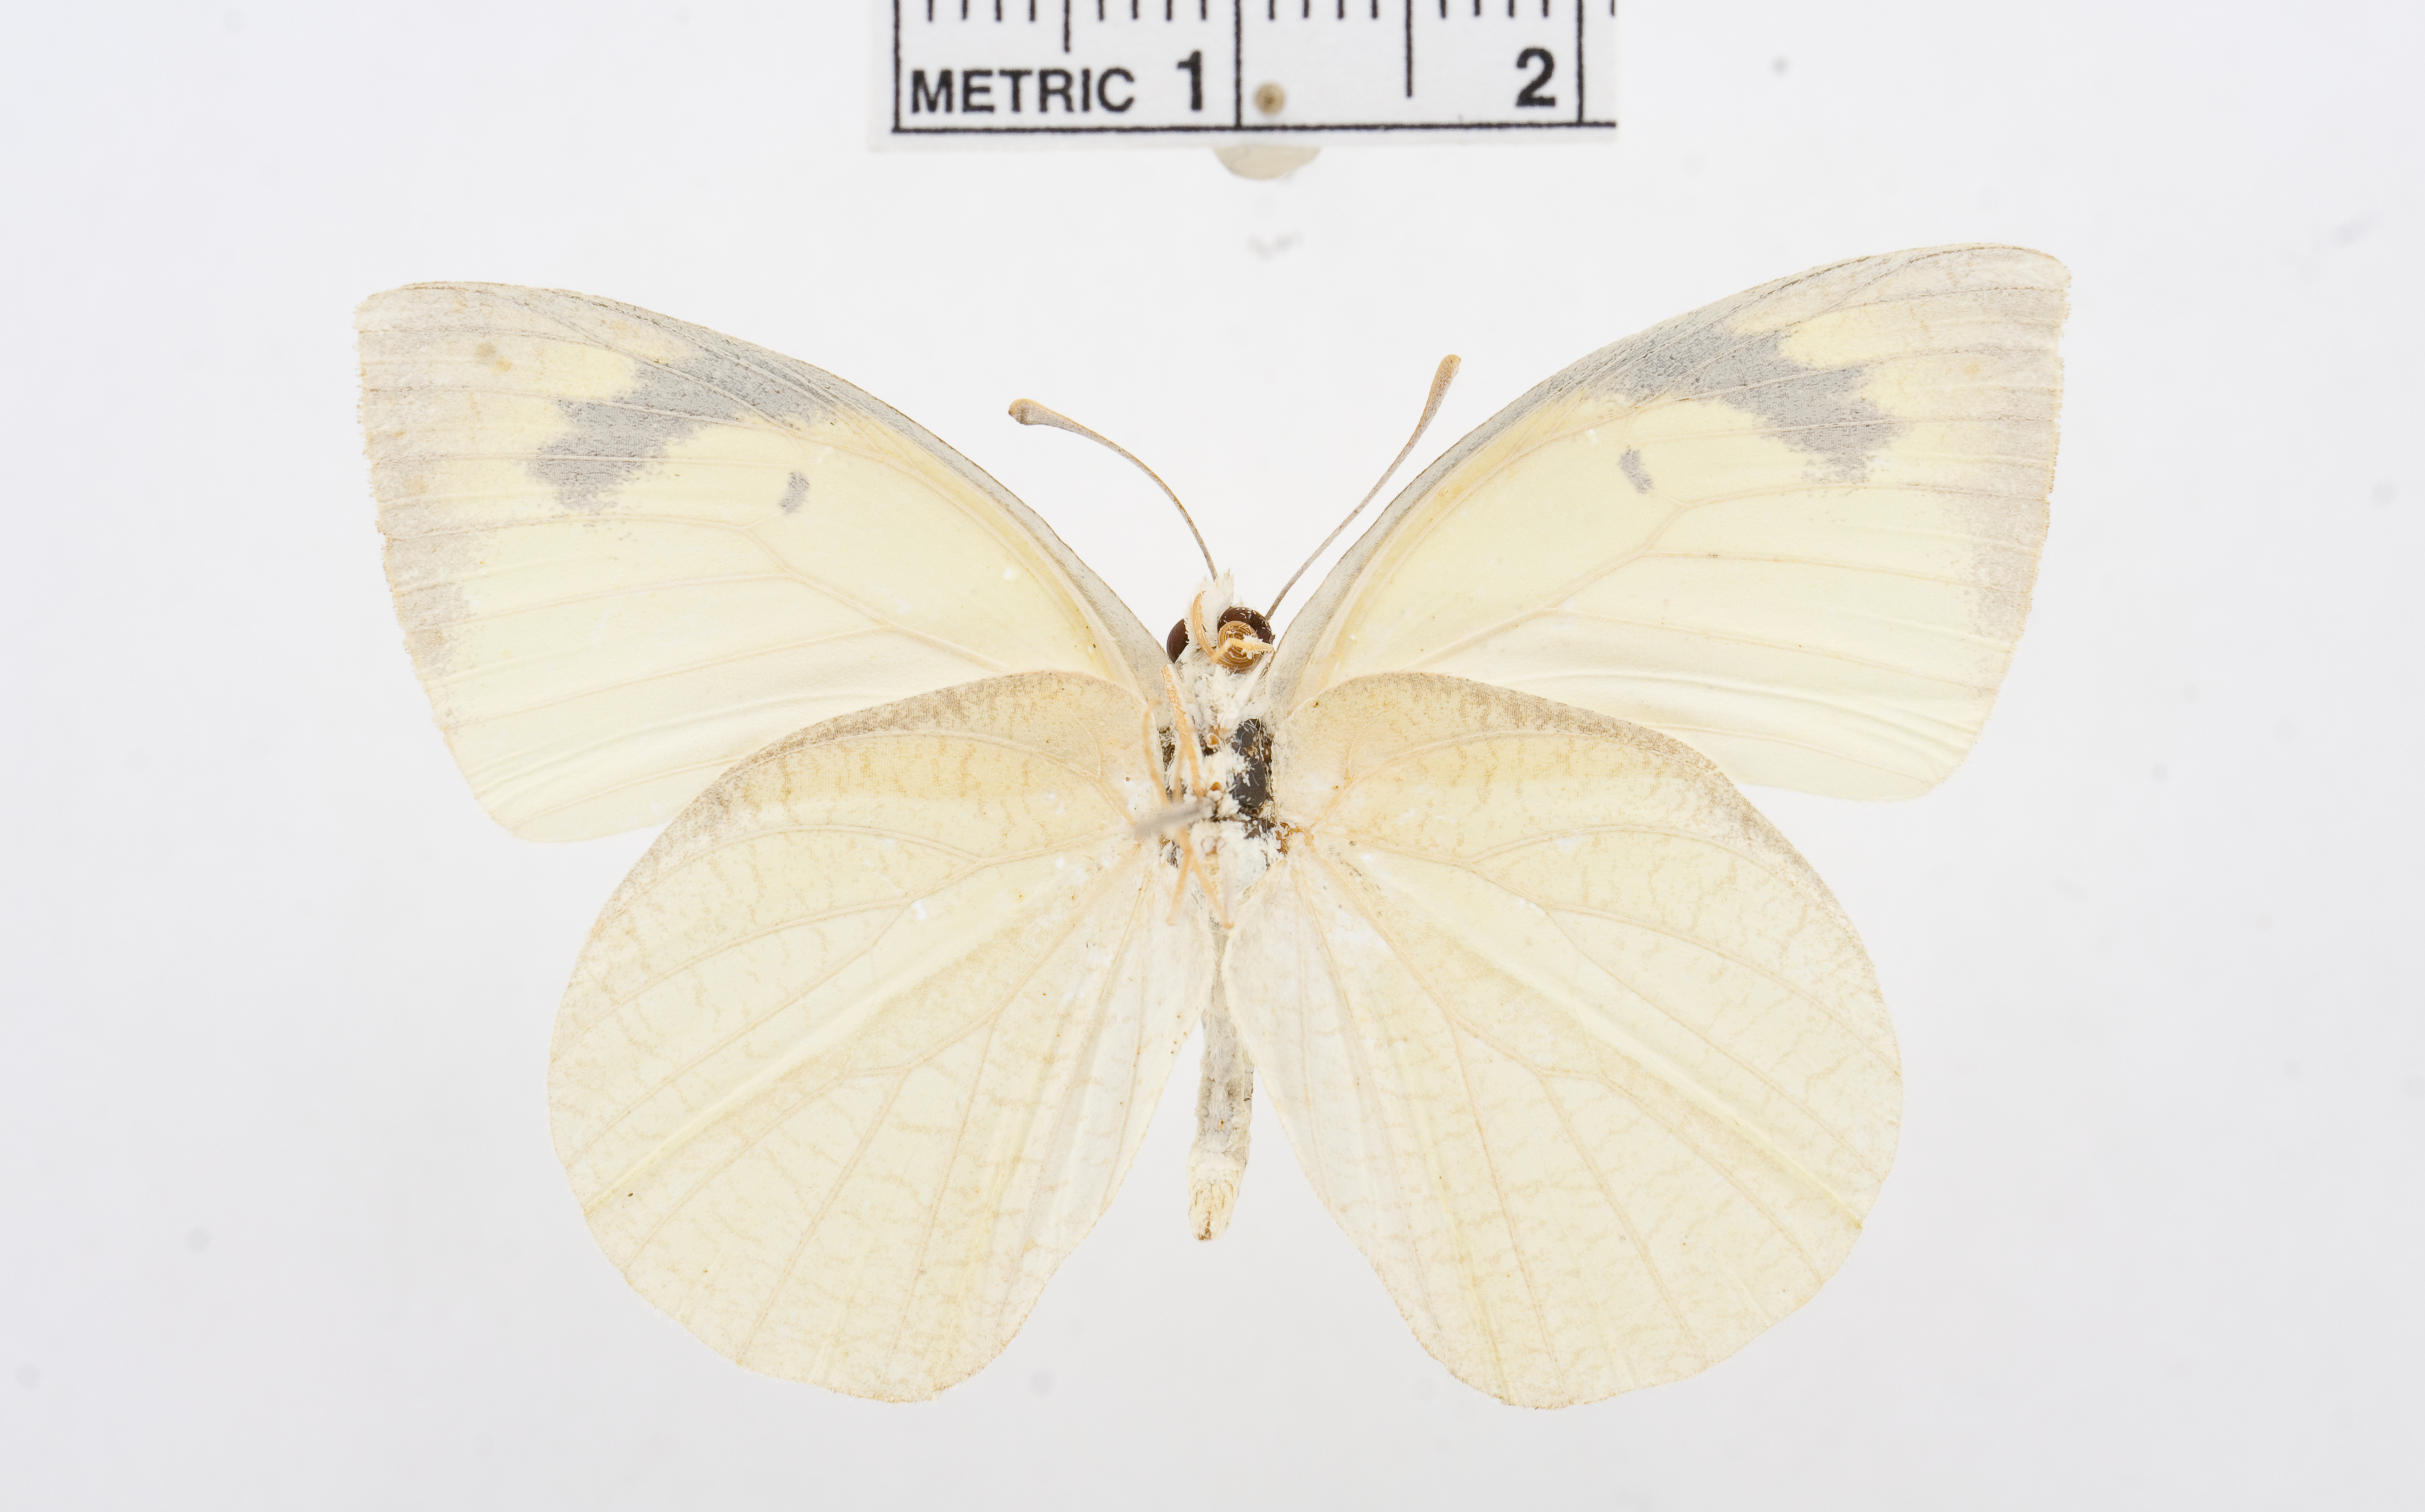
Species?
Colotis subfasciatus
